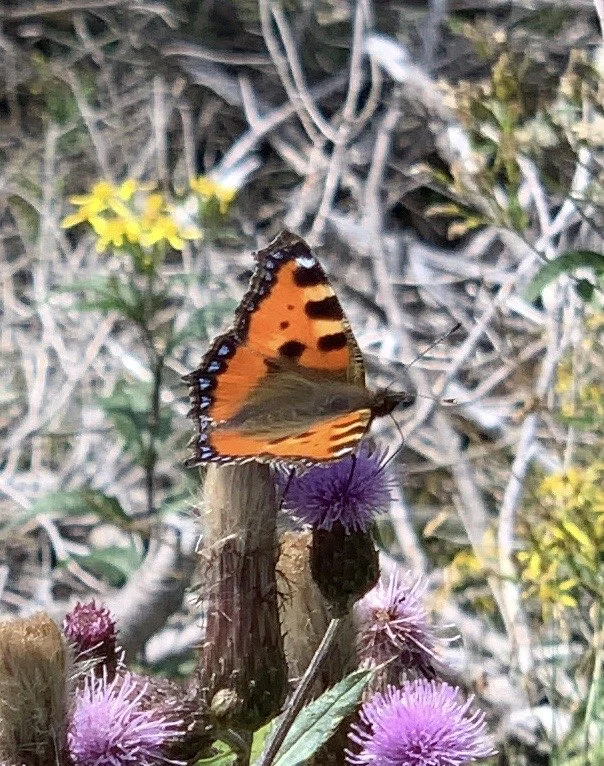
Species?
Aglais urticae
